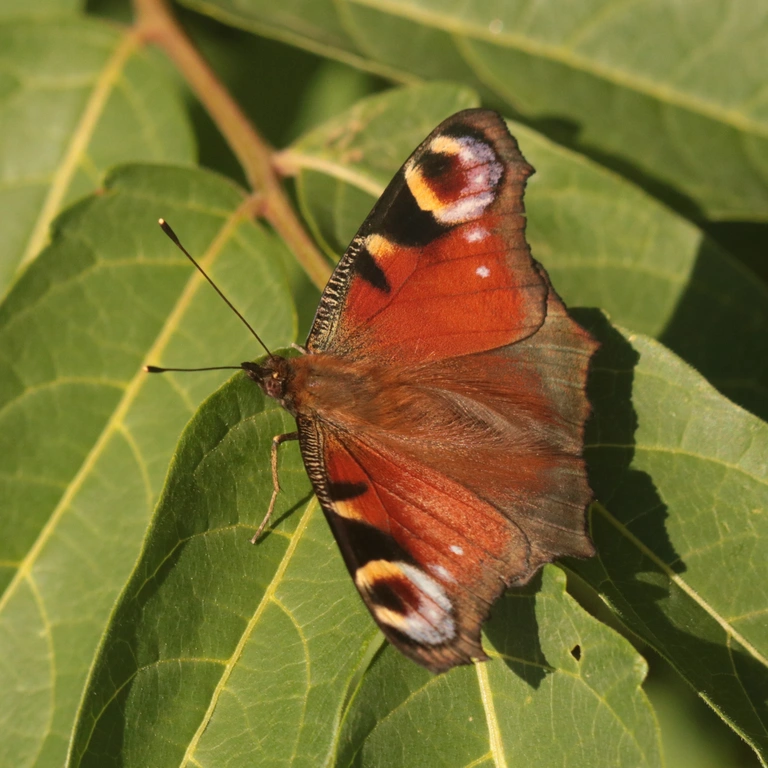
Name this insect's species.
Aglais io
